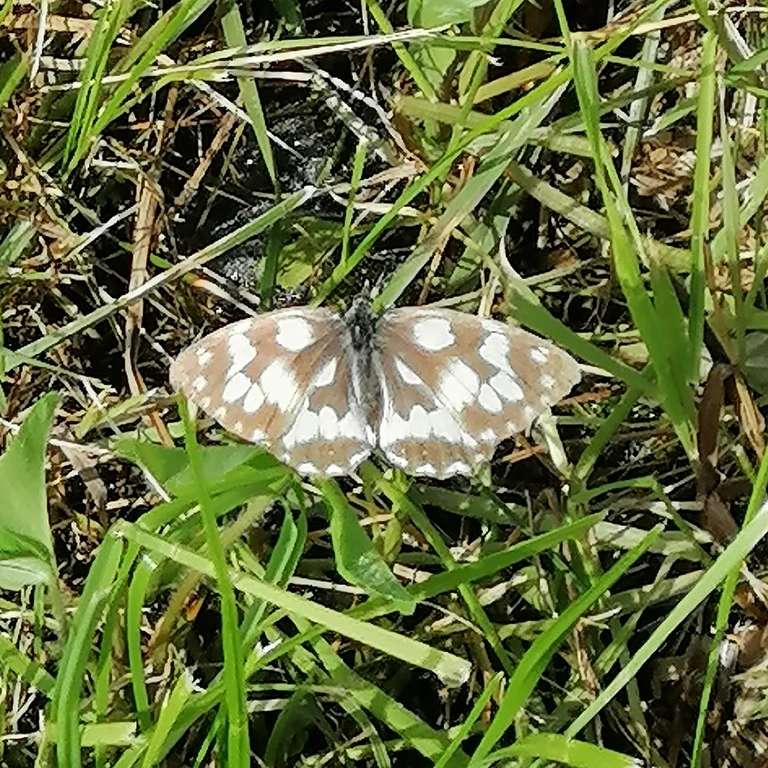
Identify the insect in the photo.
Melanargia galathea
